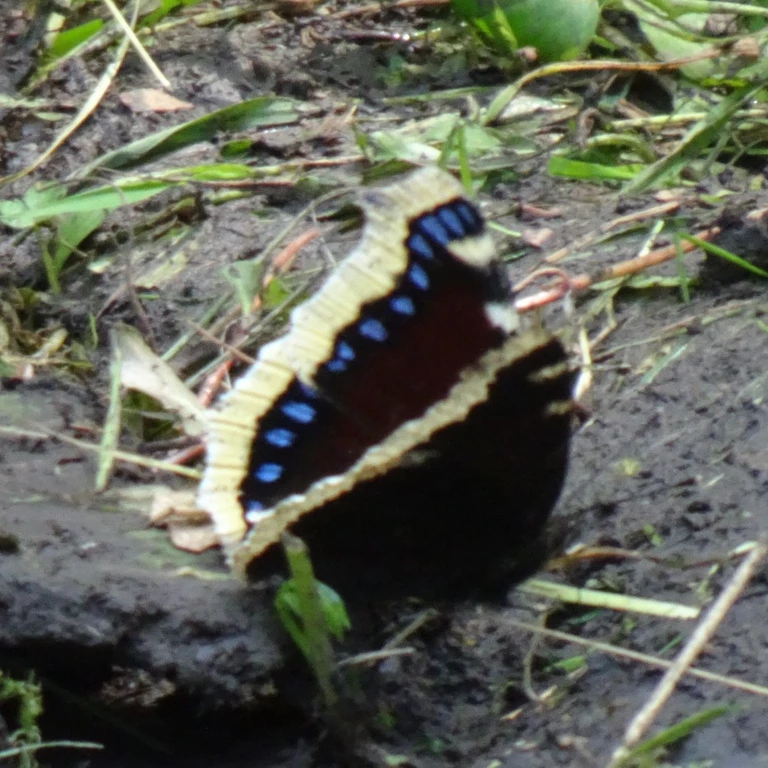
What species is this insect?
Nymphalis antiopa
